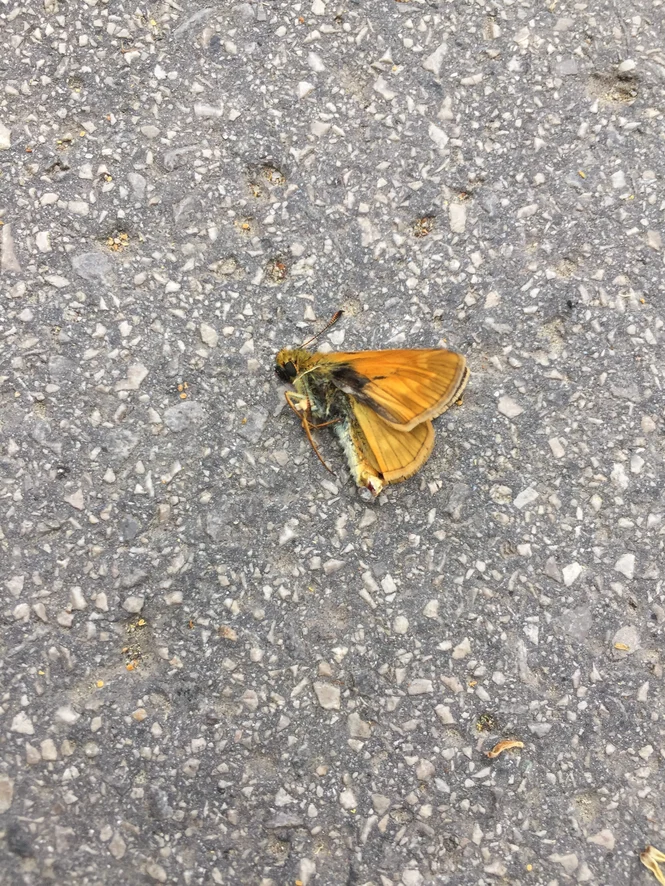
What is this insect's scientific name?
Ochlodes sylvanus (also Ochlodes venata)
